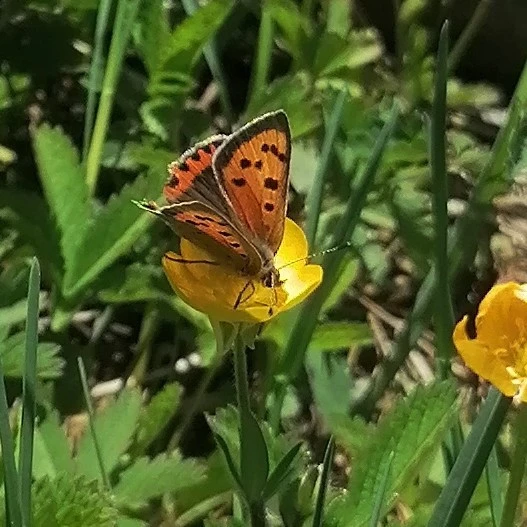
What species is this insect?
Lycaena phlaeas
